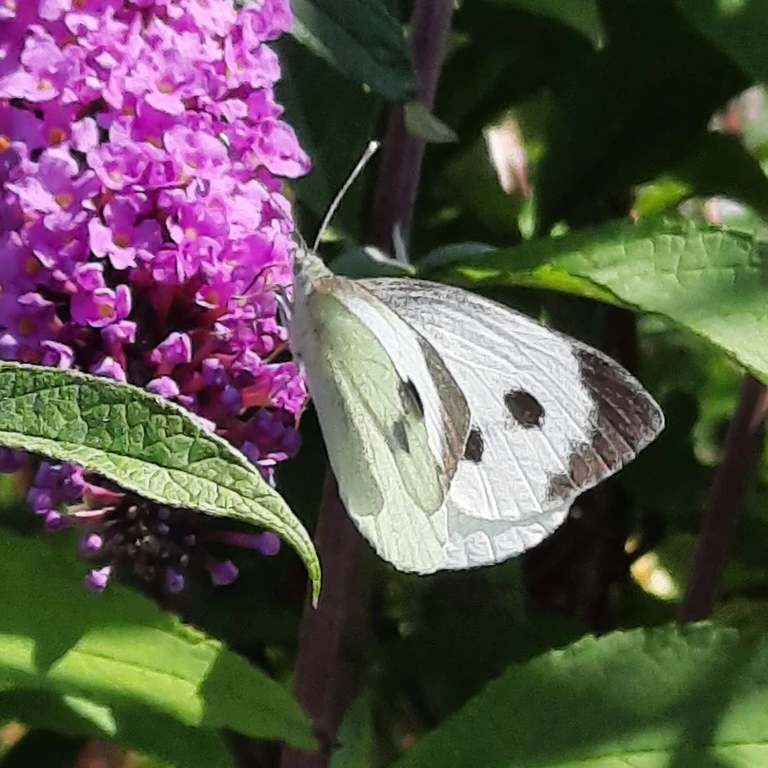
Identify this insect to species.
Pieris brassicae
